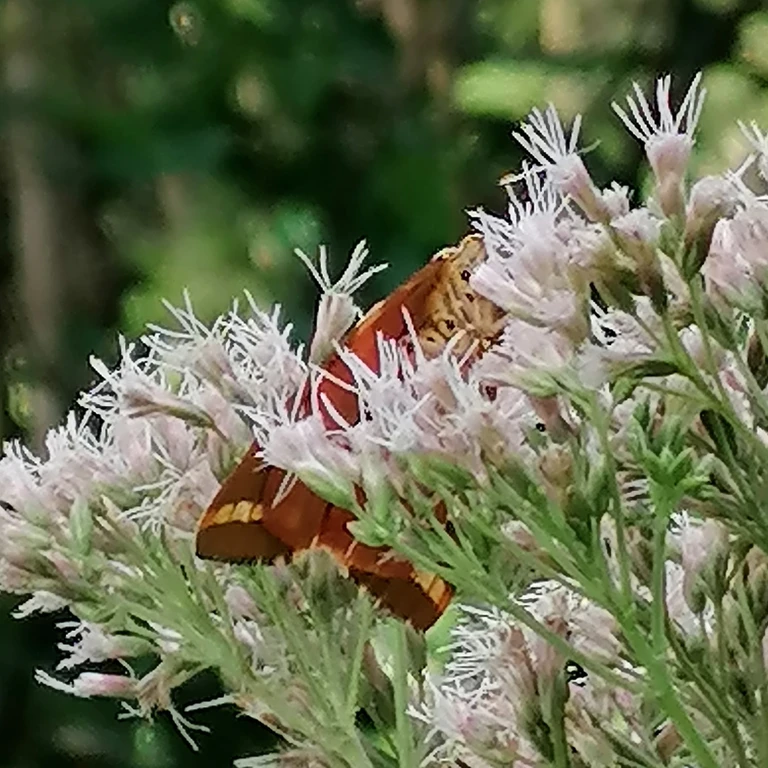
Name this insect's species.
Euplagia quadripunctaria
